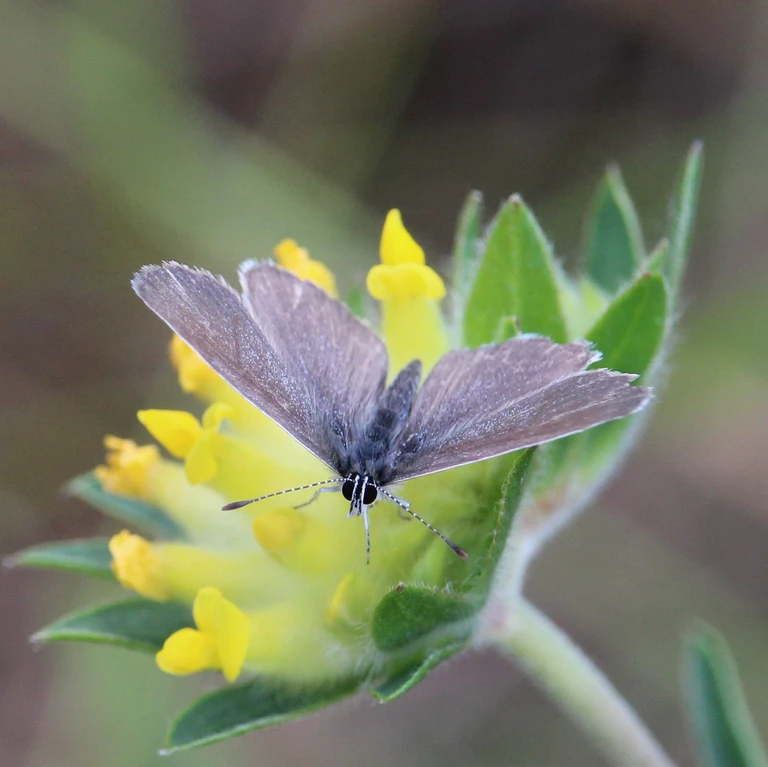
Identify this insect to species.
Cupido minimus
